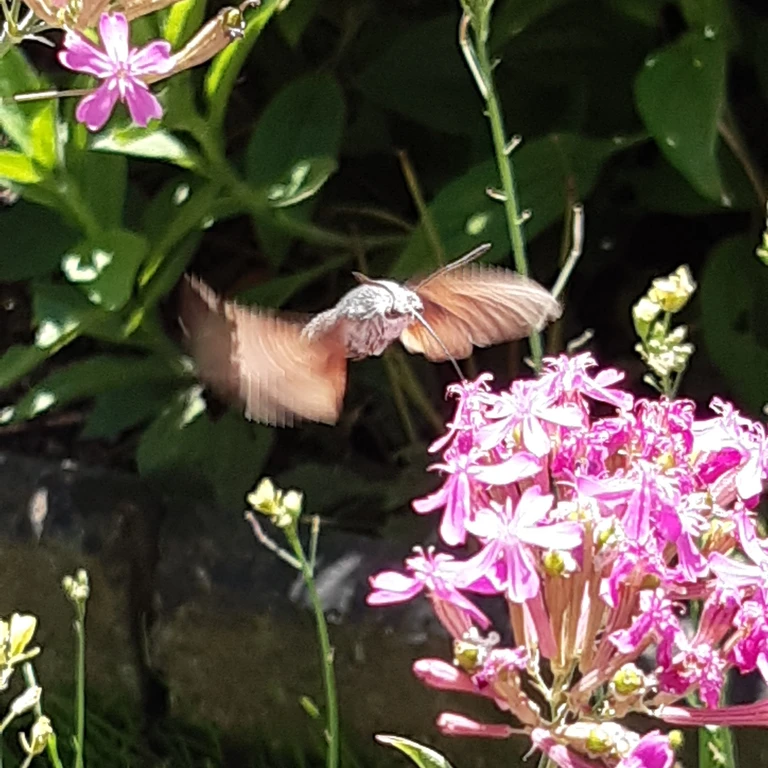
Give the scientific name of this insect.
Macroglossum stellatarum
